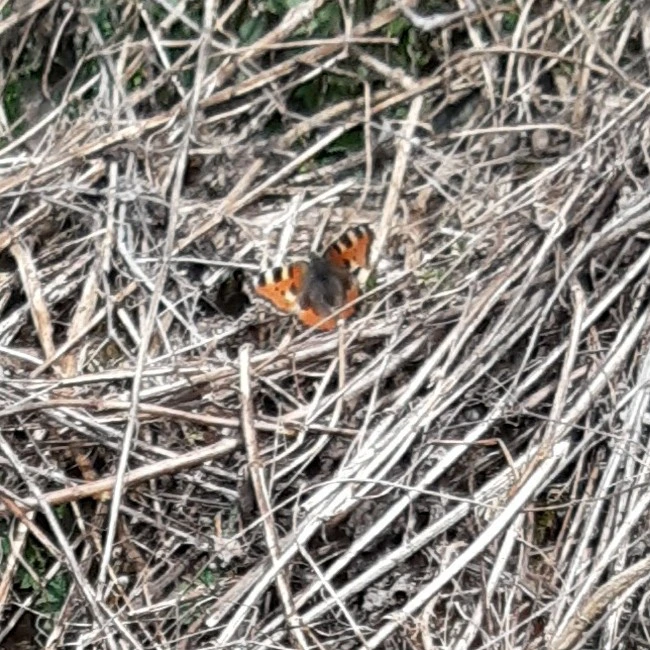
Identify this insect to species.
Aglais urticae
